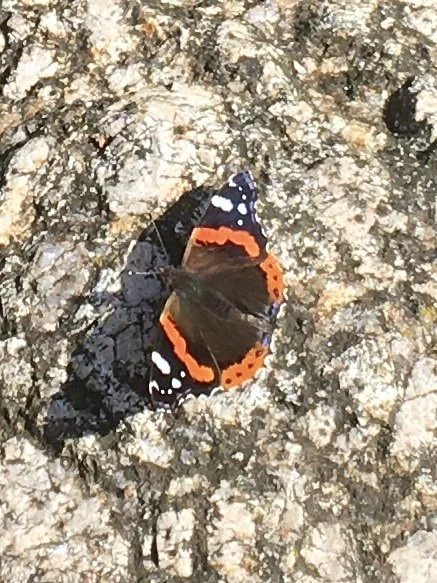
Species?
Vanessa atalanta
